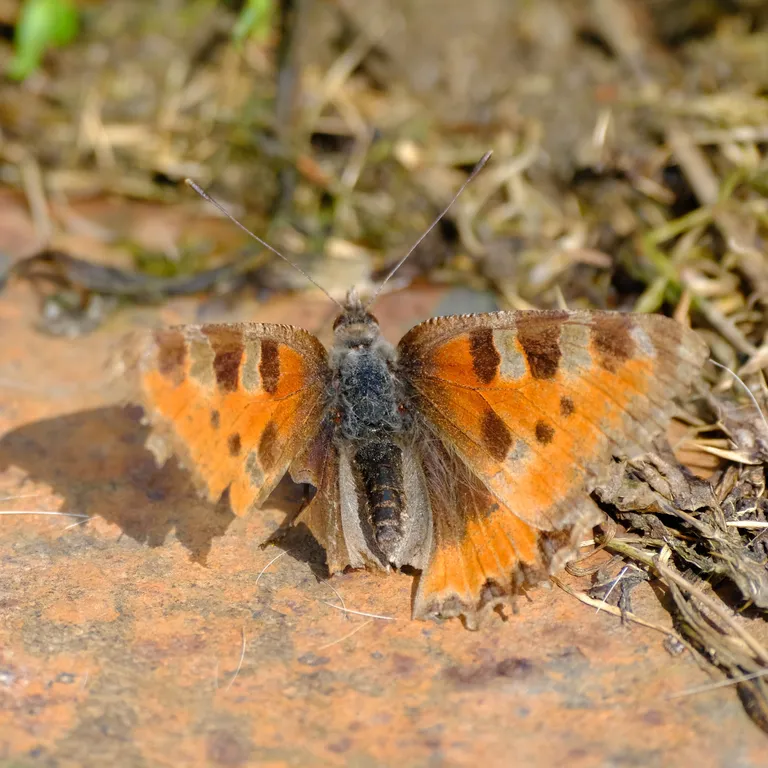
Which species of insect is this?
Aglais urticae
